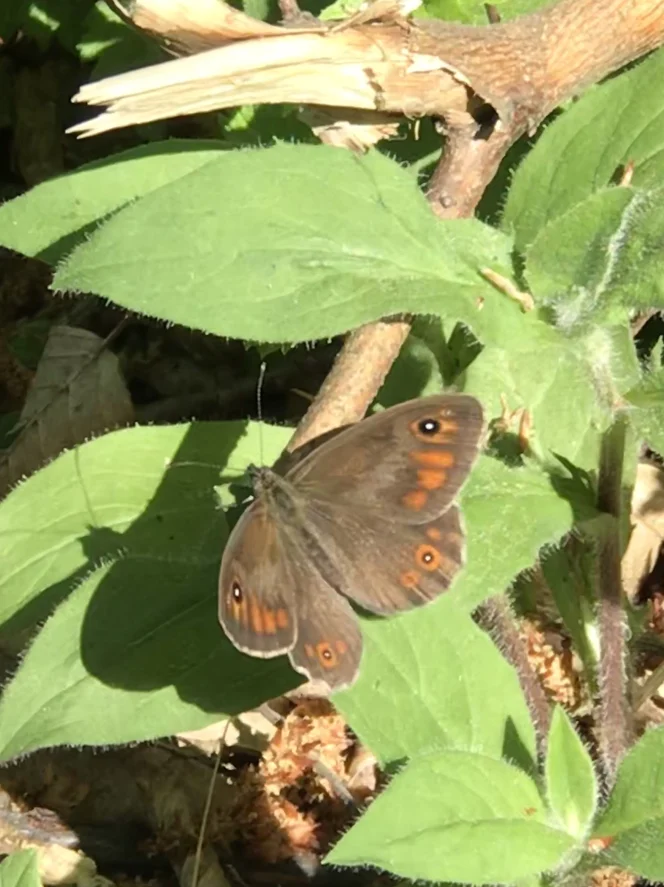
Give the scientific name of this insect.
Lasiommata maera (also Pararge maera)
